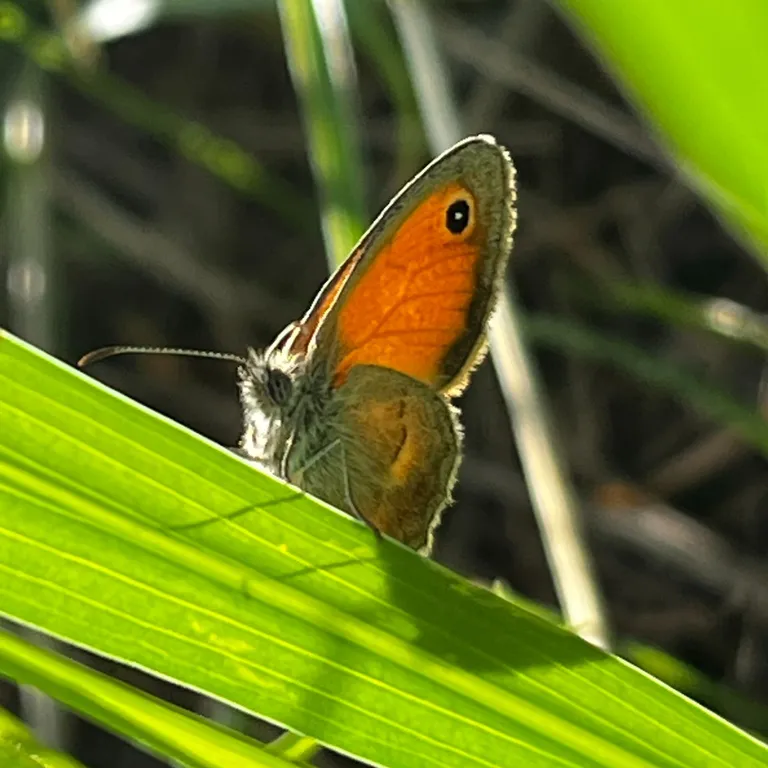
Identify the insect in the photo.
Coenonympha pamphilus
